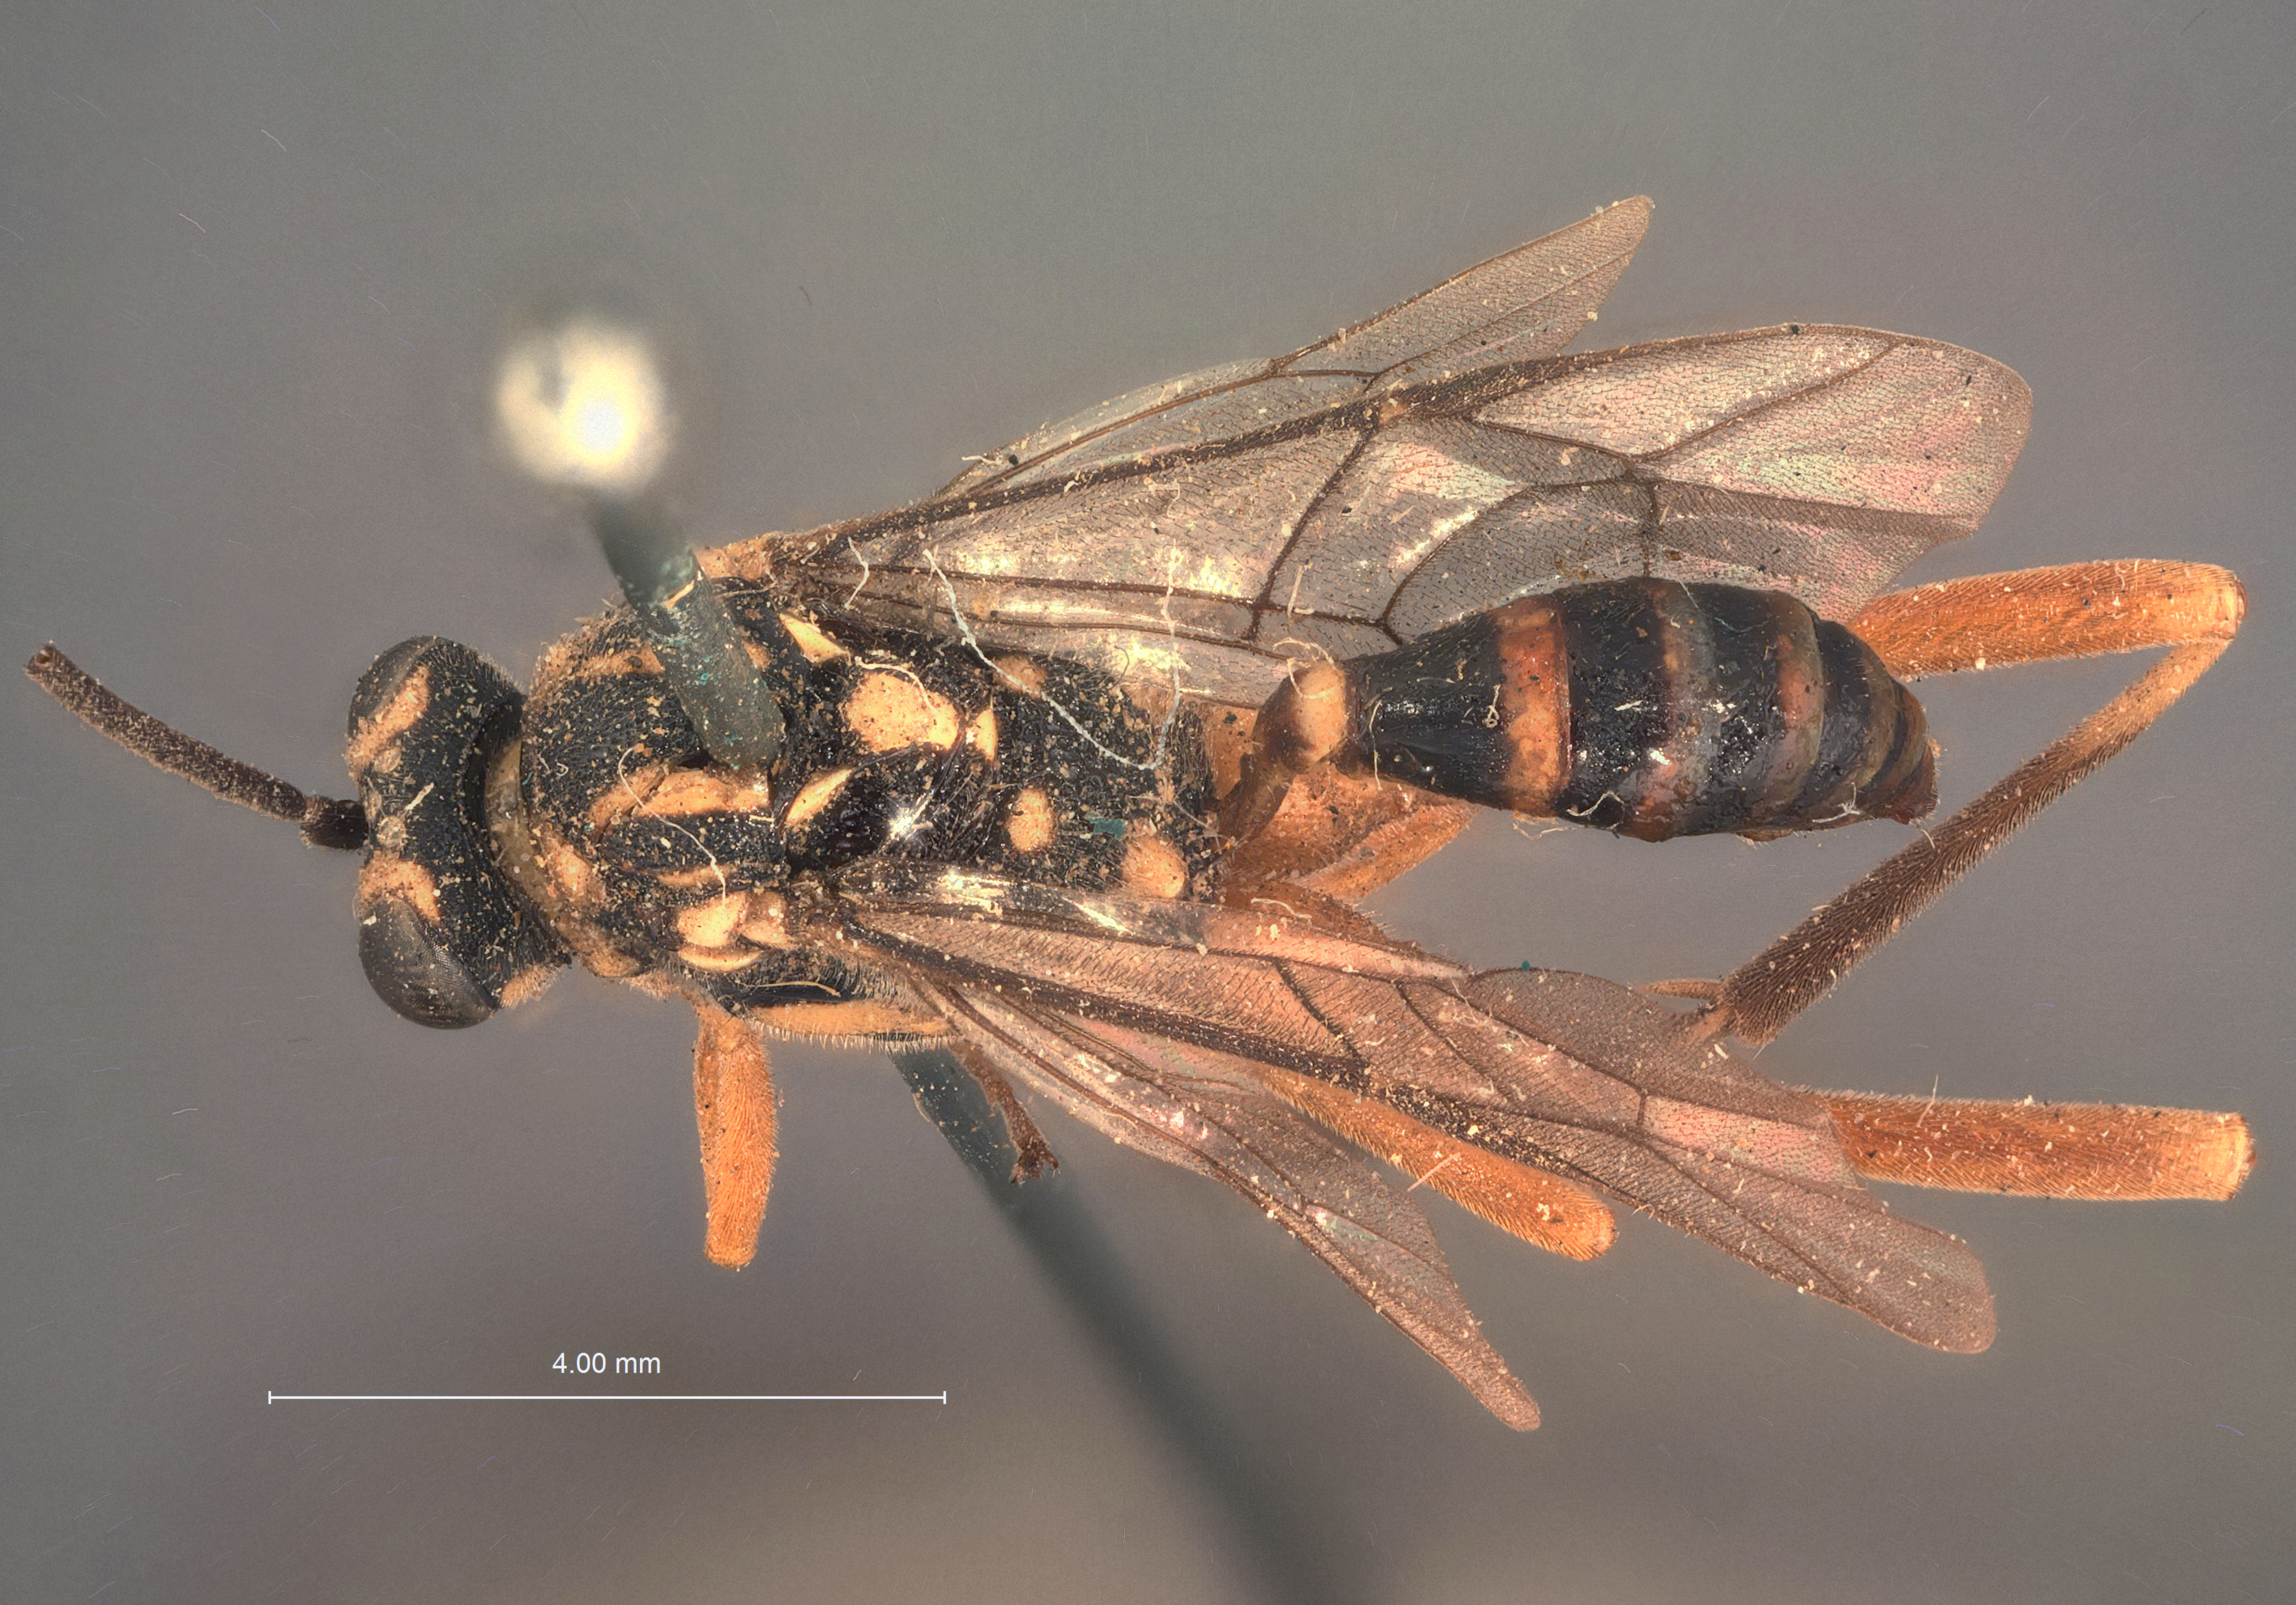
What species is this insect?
Crypturus texanus
